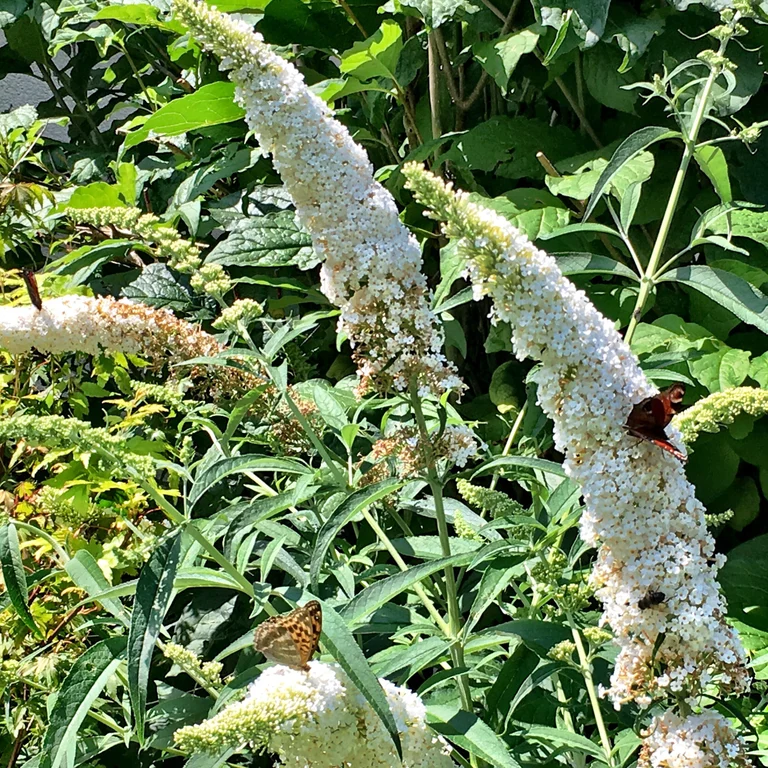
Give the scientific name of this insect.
Aglais io
